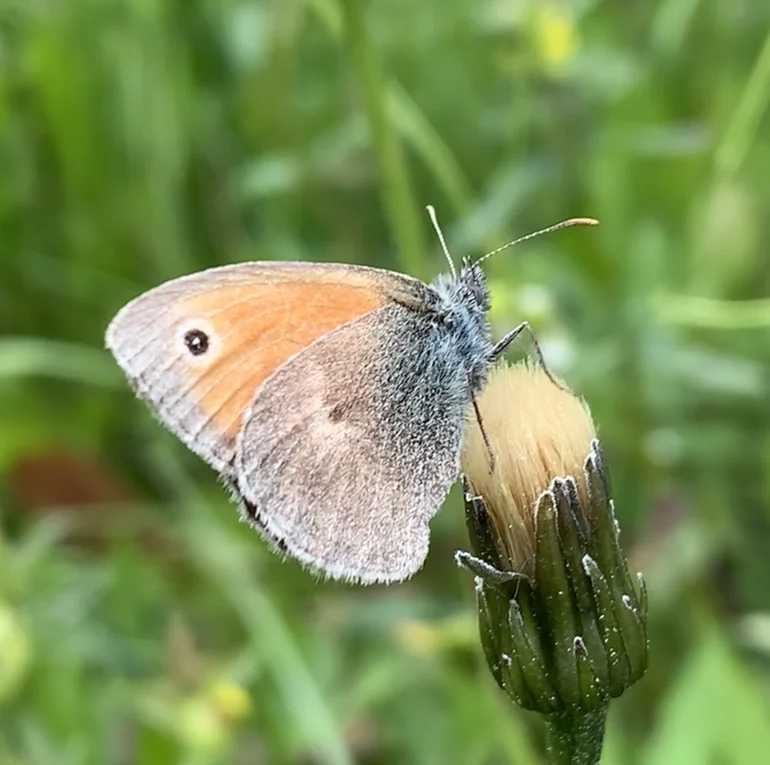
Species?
Coenonympha pamphilus
